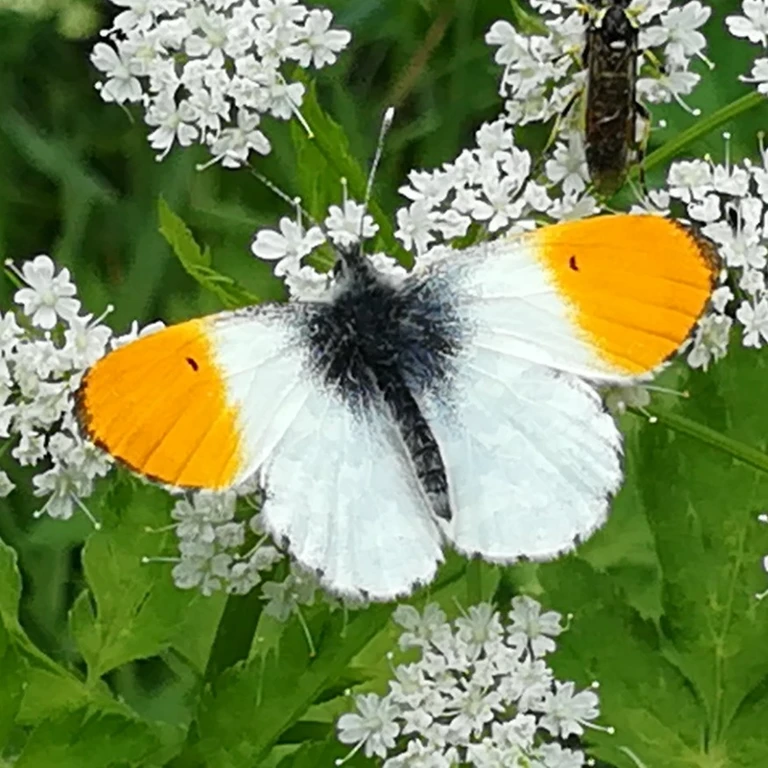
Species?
Anthocharis cardamines
